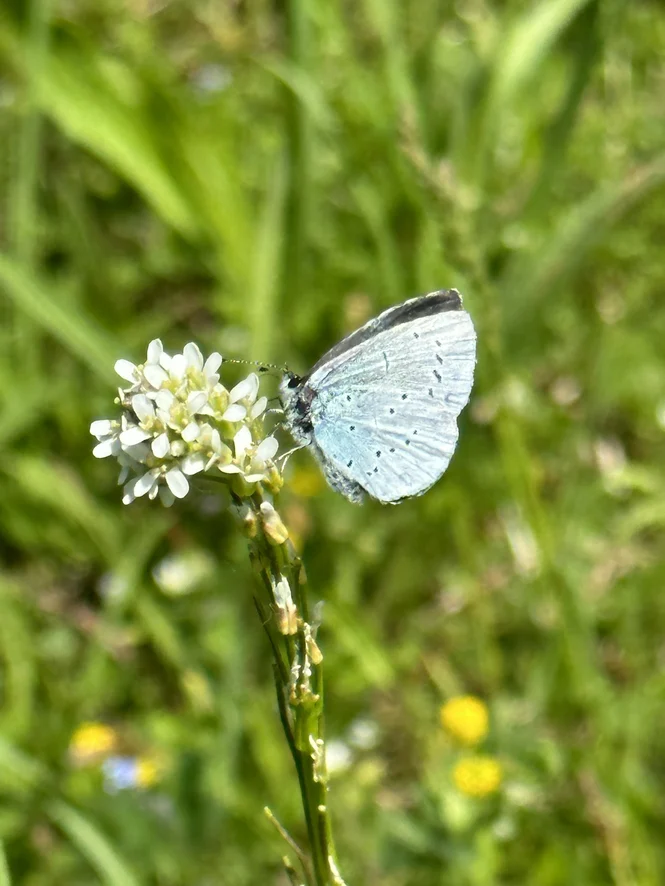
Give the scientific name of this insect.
Celastrina argiolus
